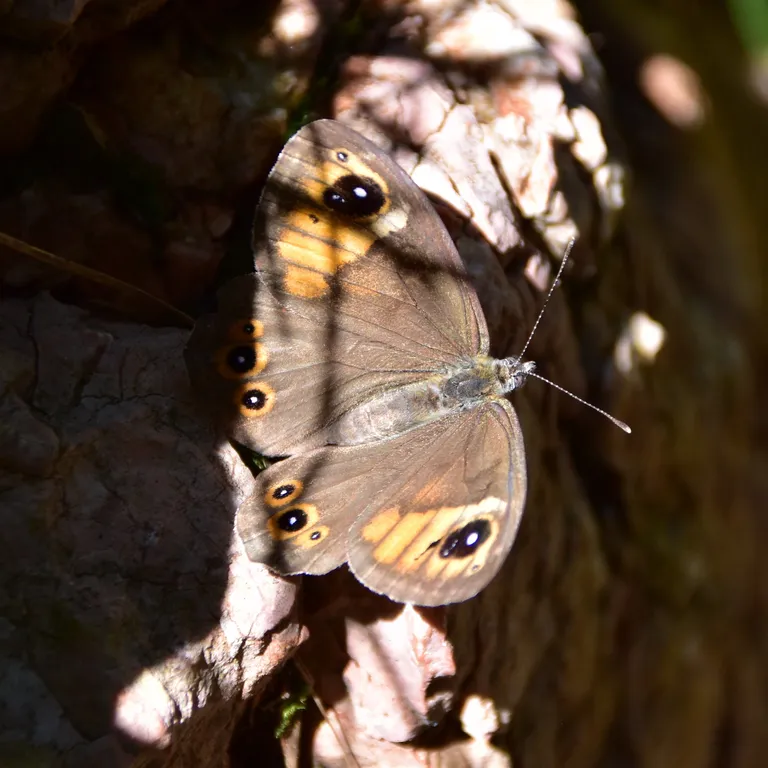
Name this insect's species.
Lasiommata maera (also Pararge maera)
